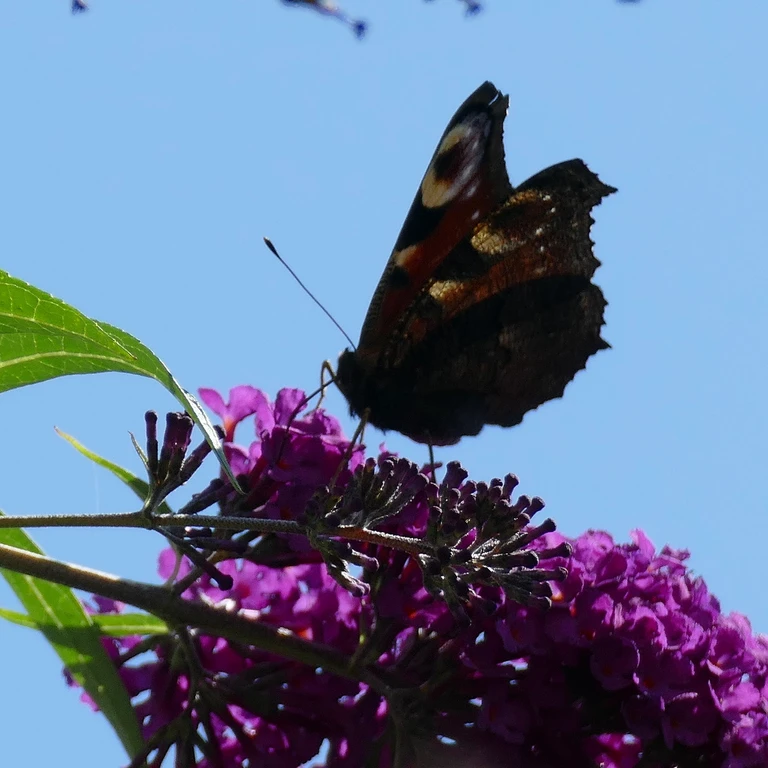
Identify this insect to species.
Aglais io
